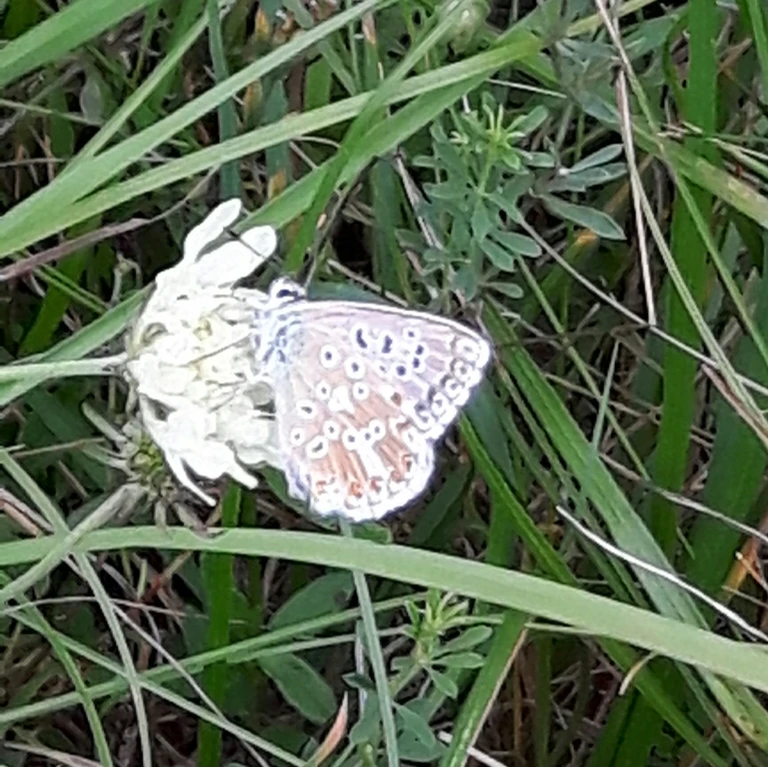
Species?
Lysandra coridon
